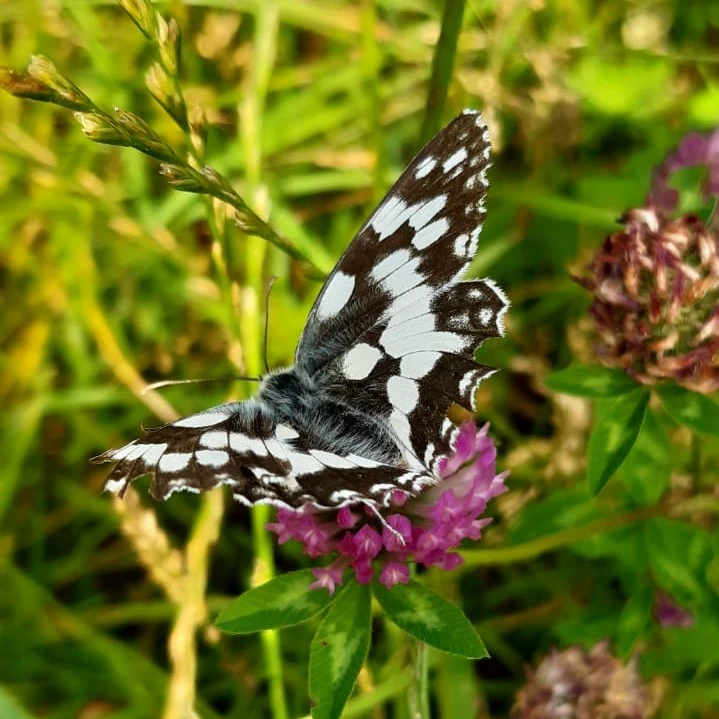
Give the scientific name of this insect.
Melanargia galathea
